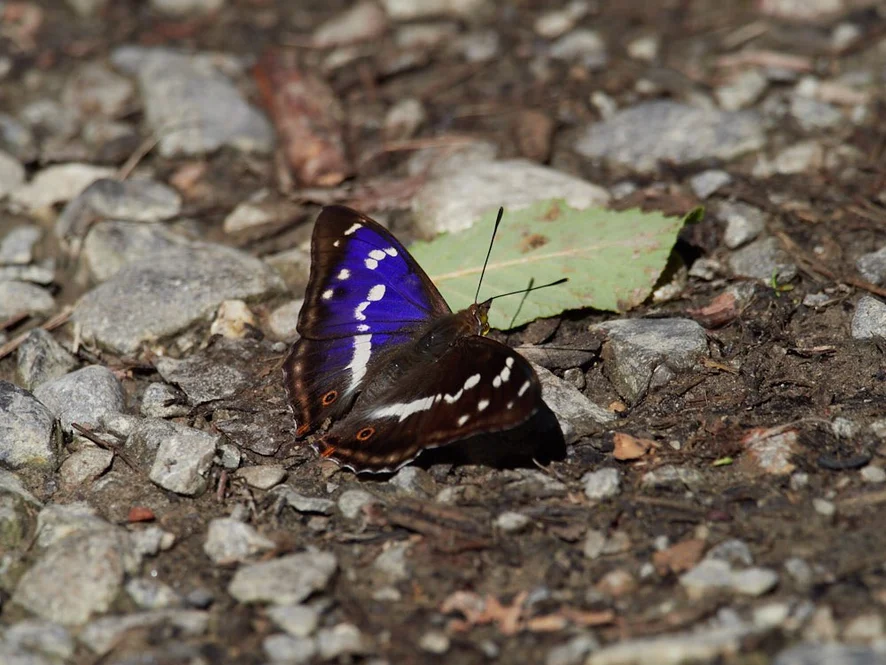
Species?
Apatura iris
